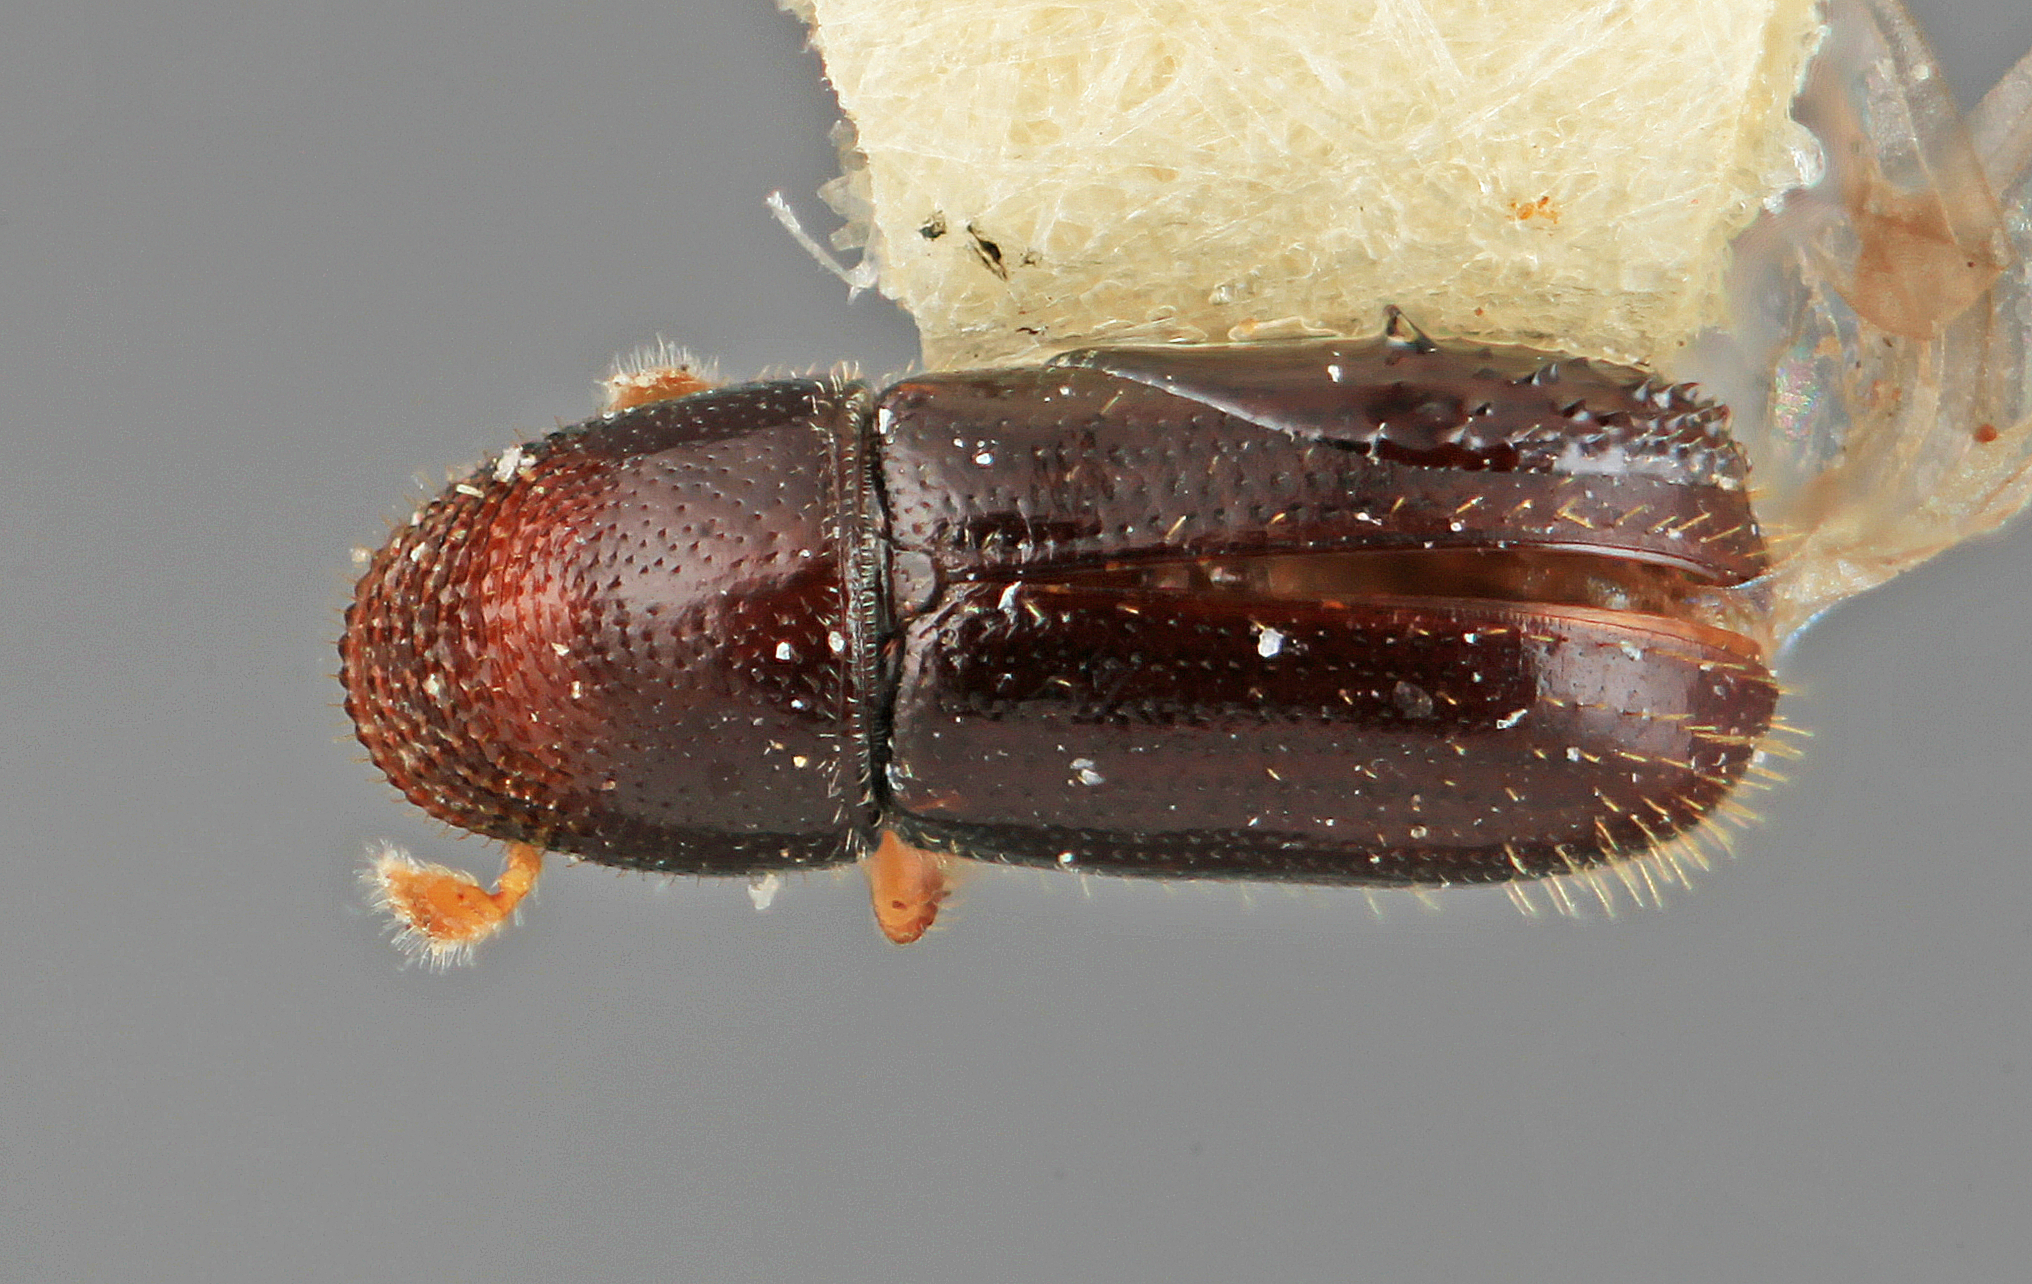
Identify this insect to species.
Pseudopityophthorus xalapae
